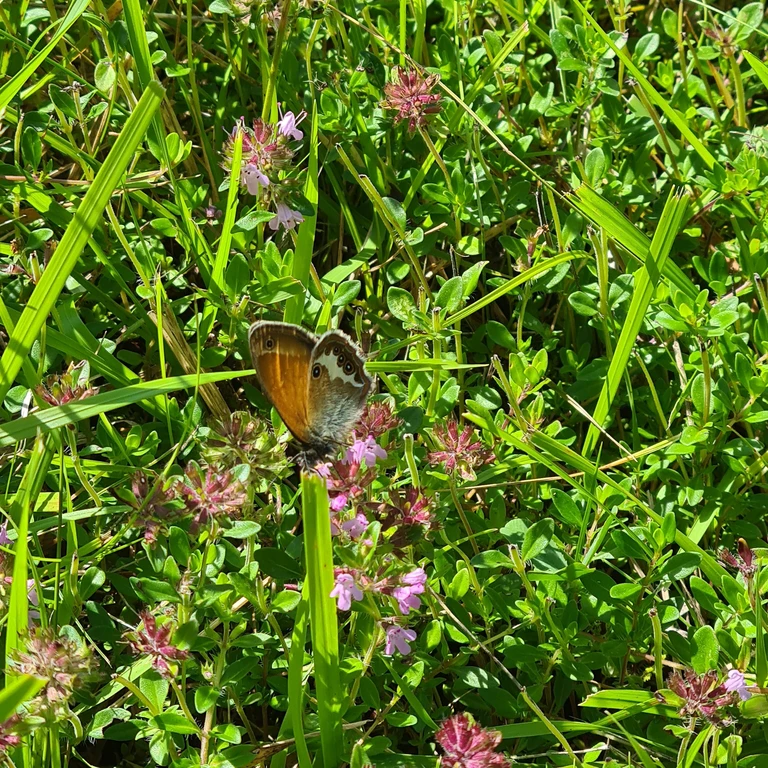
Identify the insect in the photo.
Coenonympha arcania
